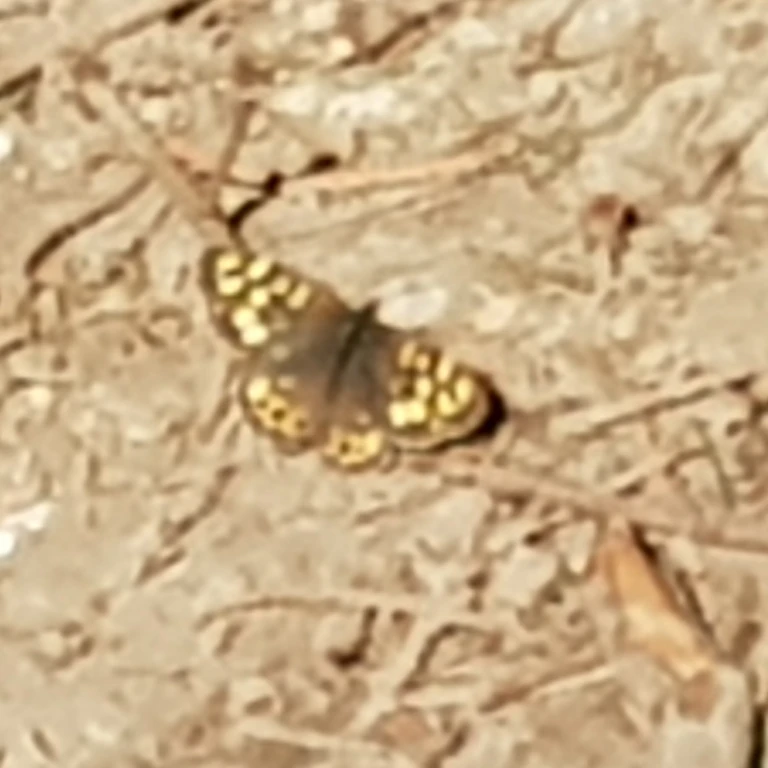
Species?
Pararge aegeria
